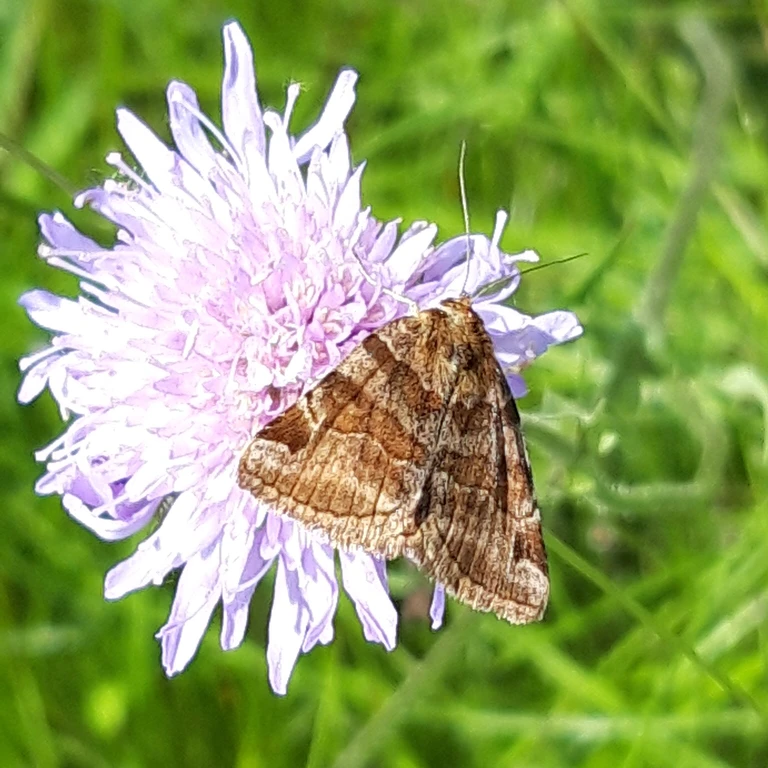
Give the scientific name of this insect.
Euclidia glyphica
